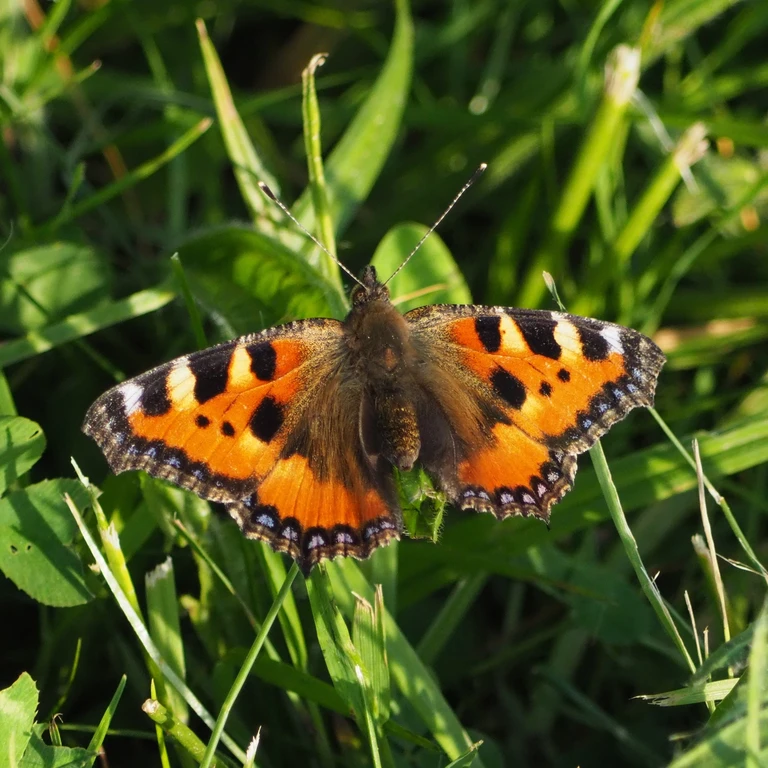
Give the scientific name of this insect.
Aglais urticae
